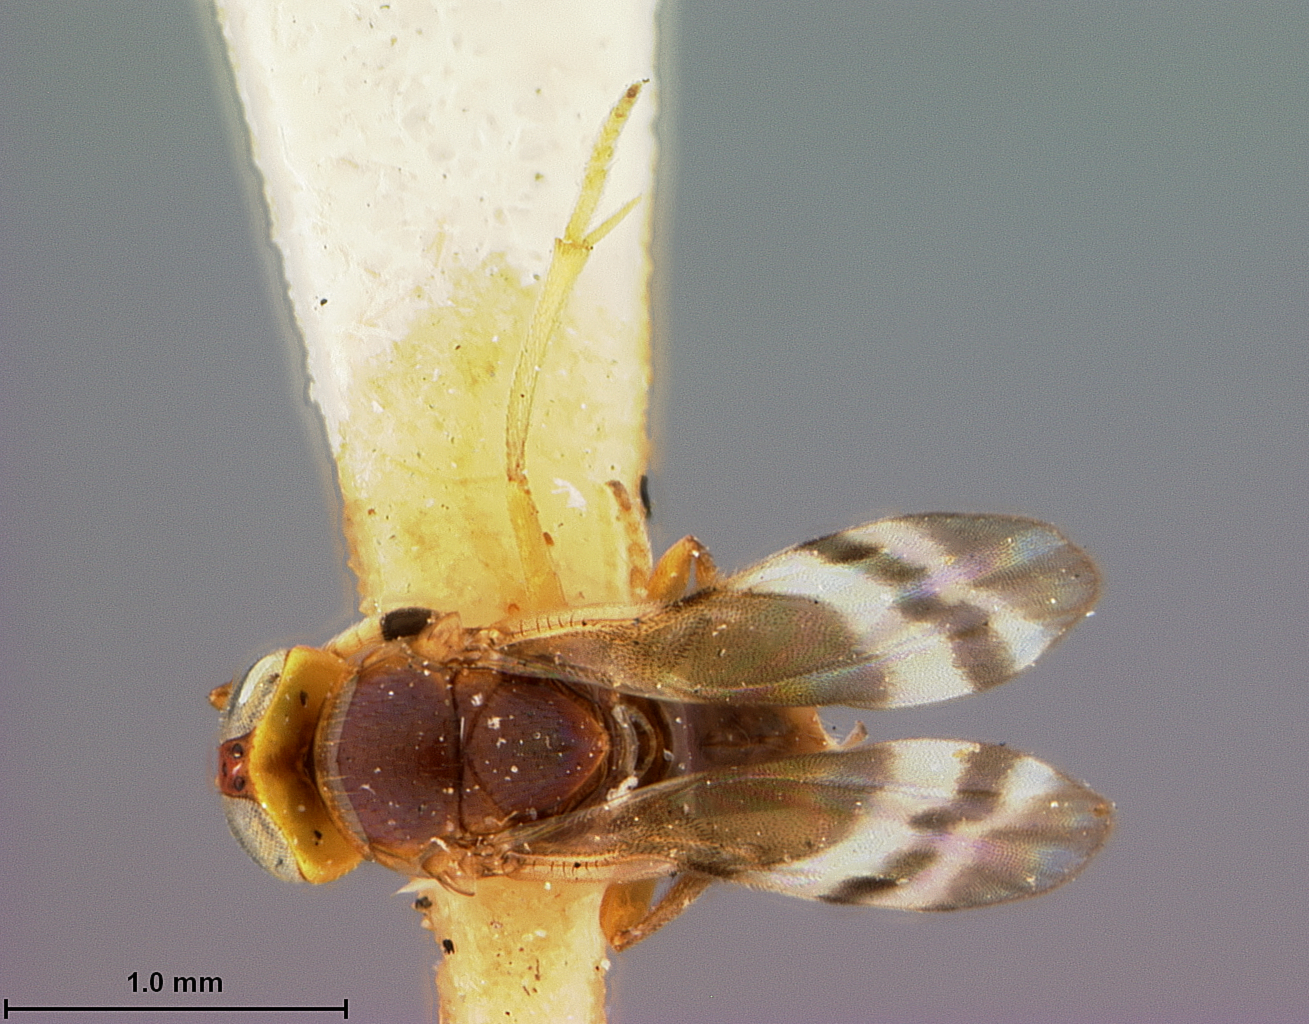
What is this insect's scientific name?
Microterys cincticornis
